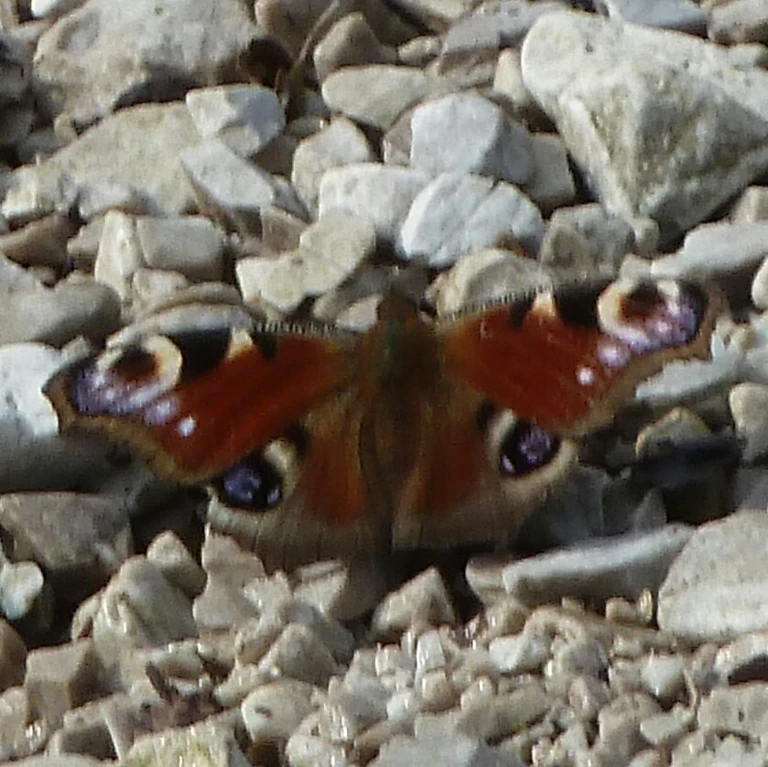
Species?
Aglais io
